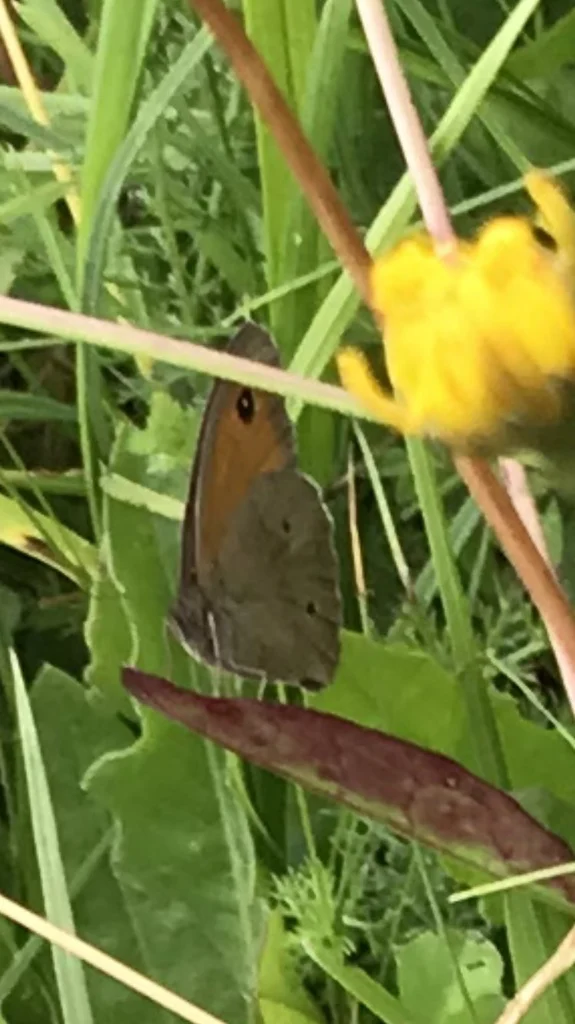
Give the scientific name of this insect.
Maniola jurtina
